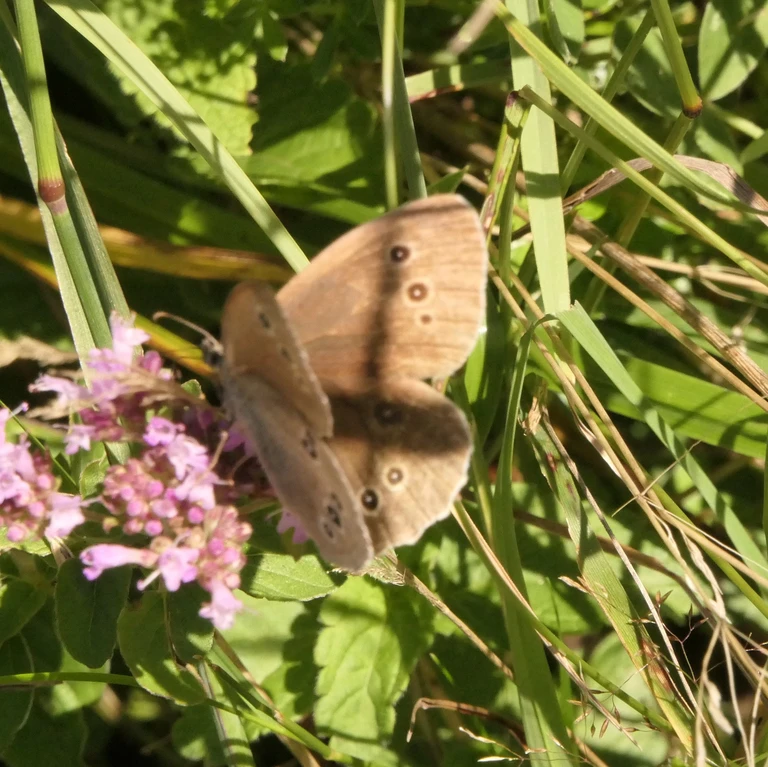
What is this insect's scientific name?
Aphantopus hyperantus
